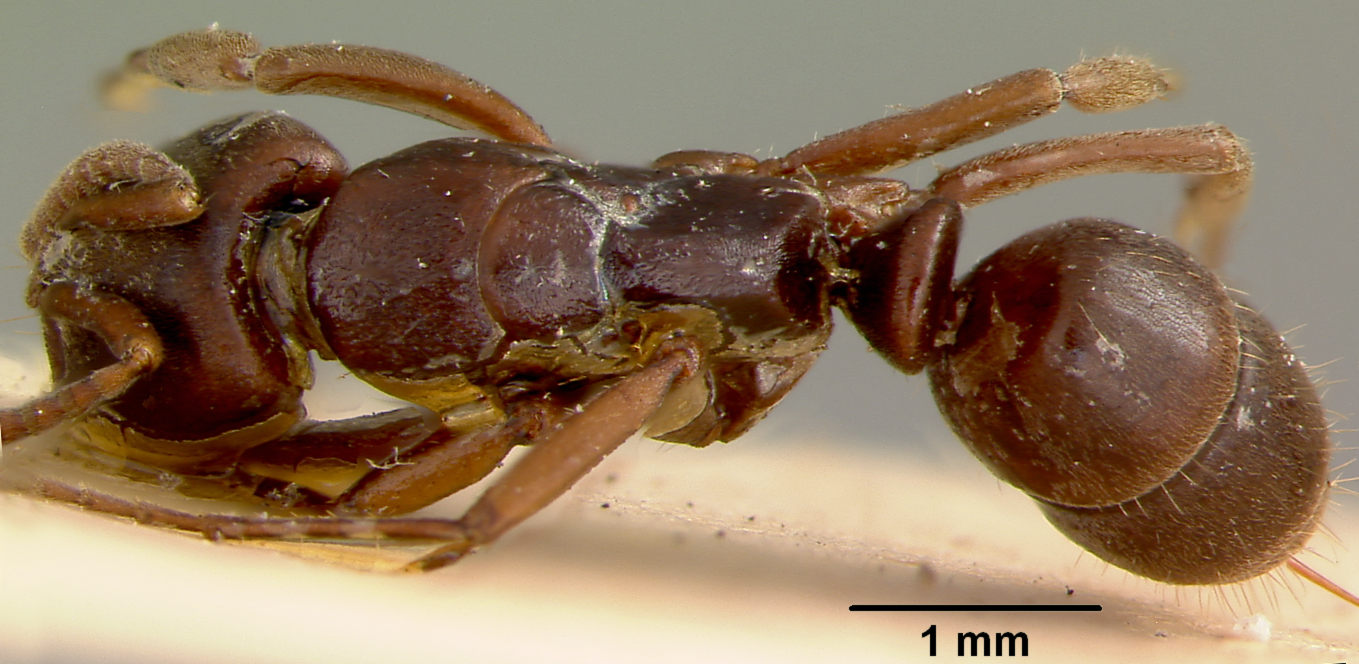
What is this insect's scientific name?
Euponera ingesta
